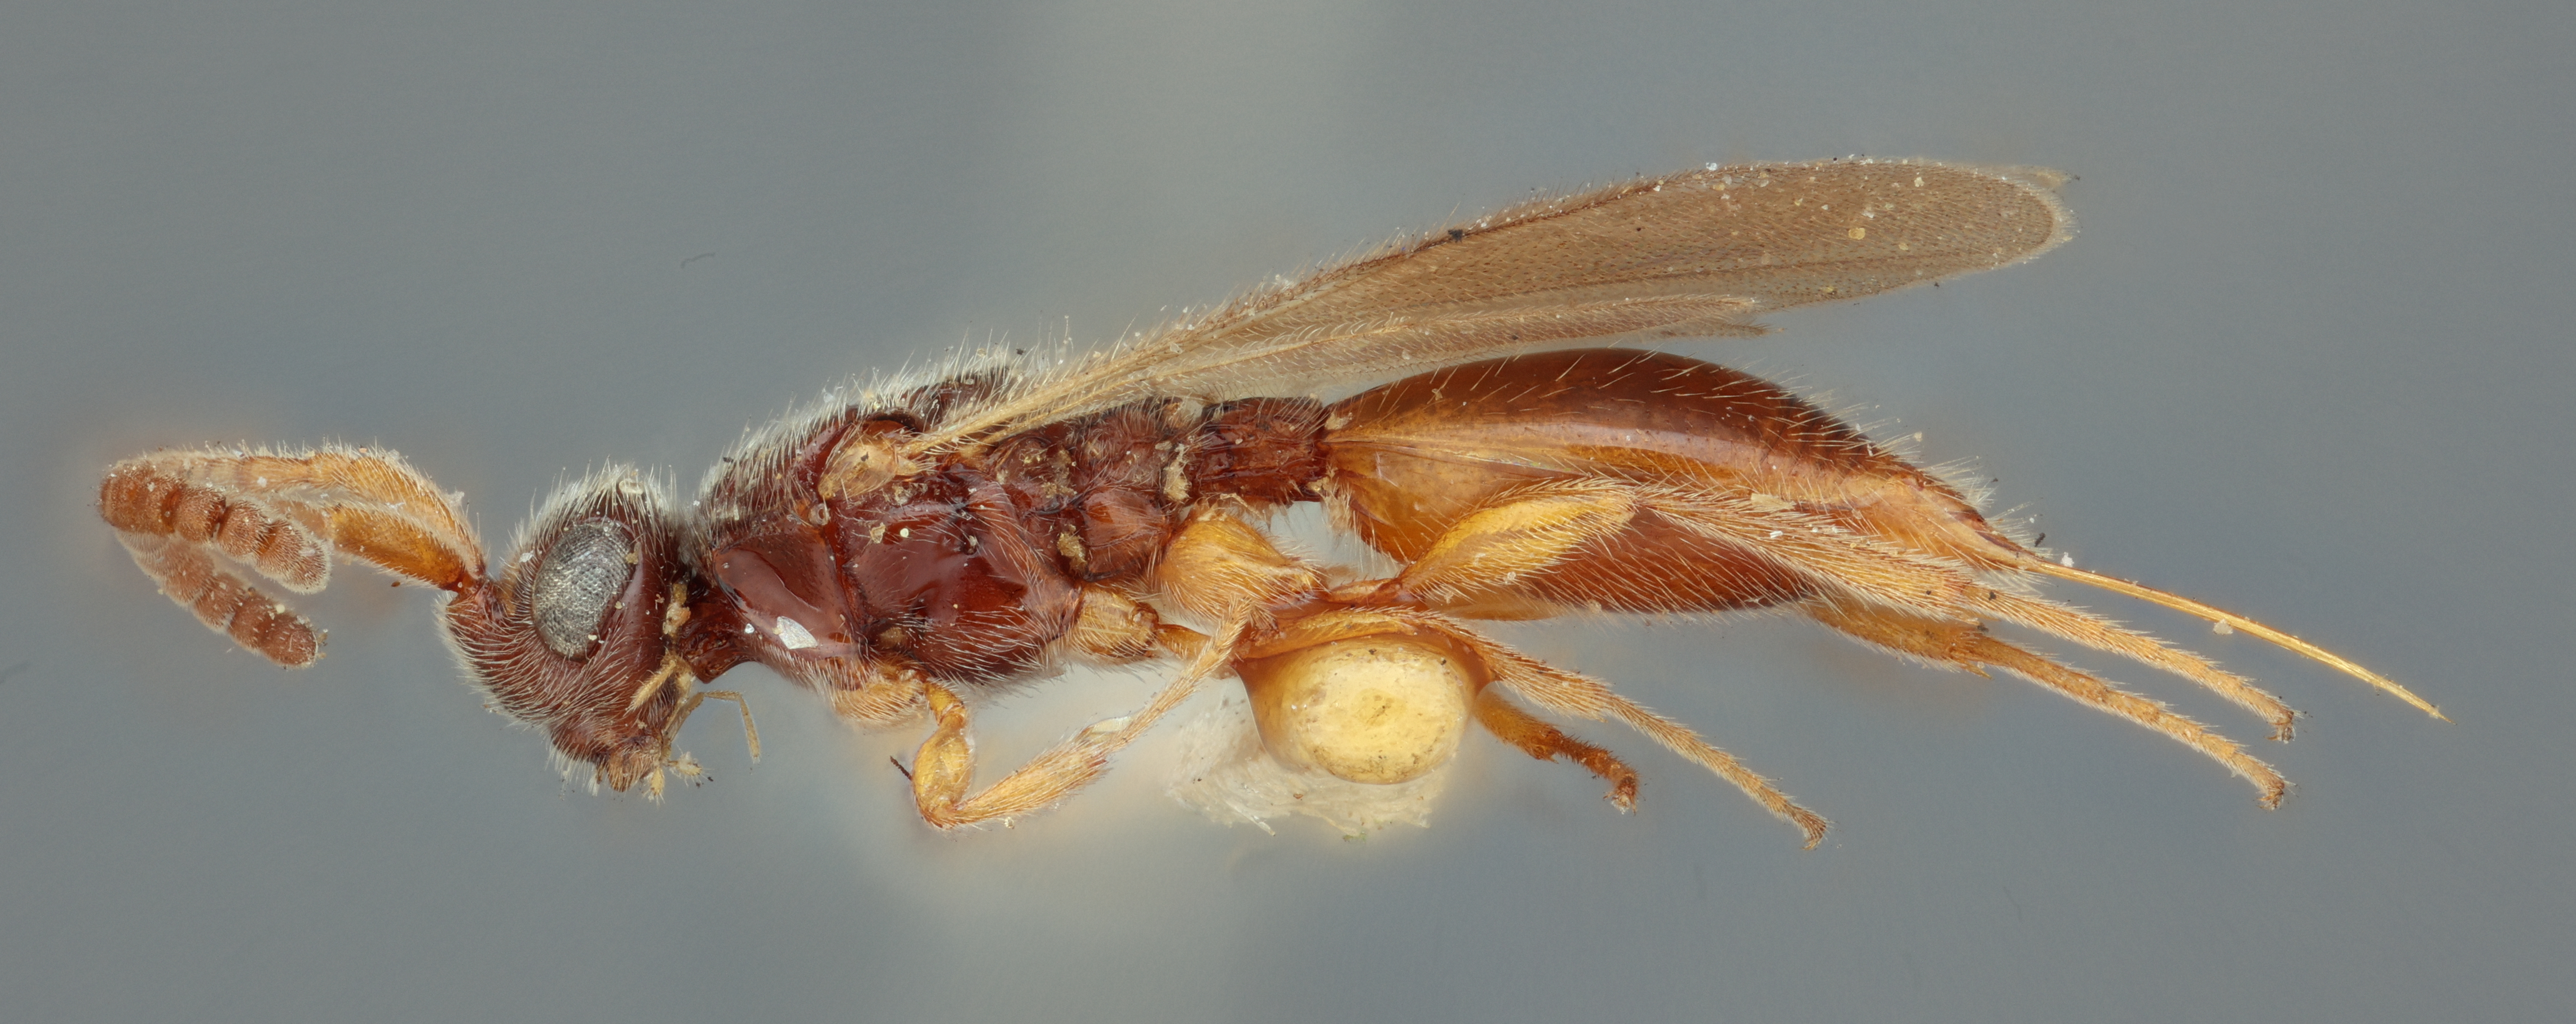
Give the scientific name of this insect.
Pantoclis analis
